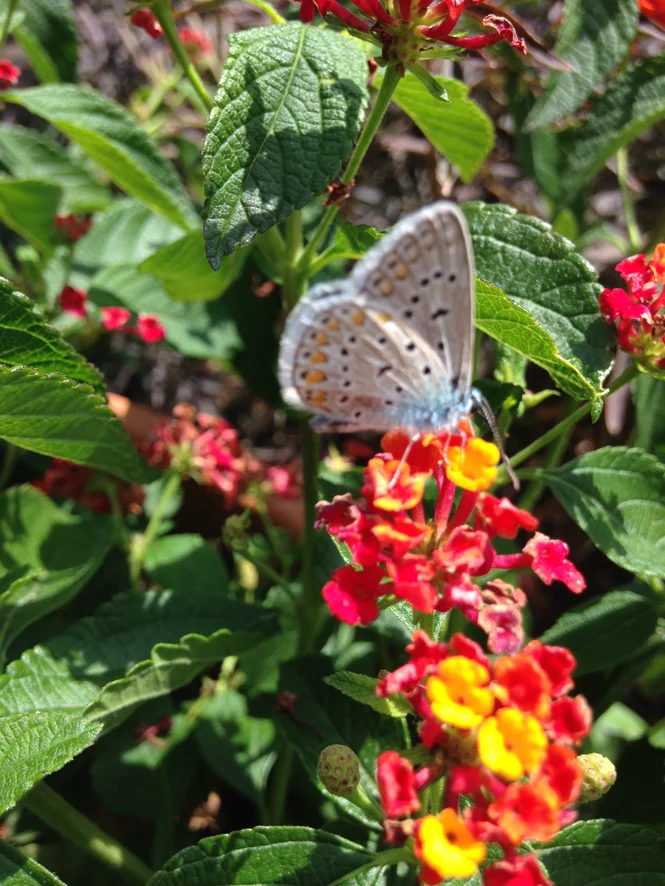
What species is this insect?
Polyommatus icarus
